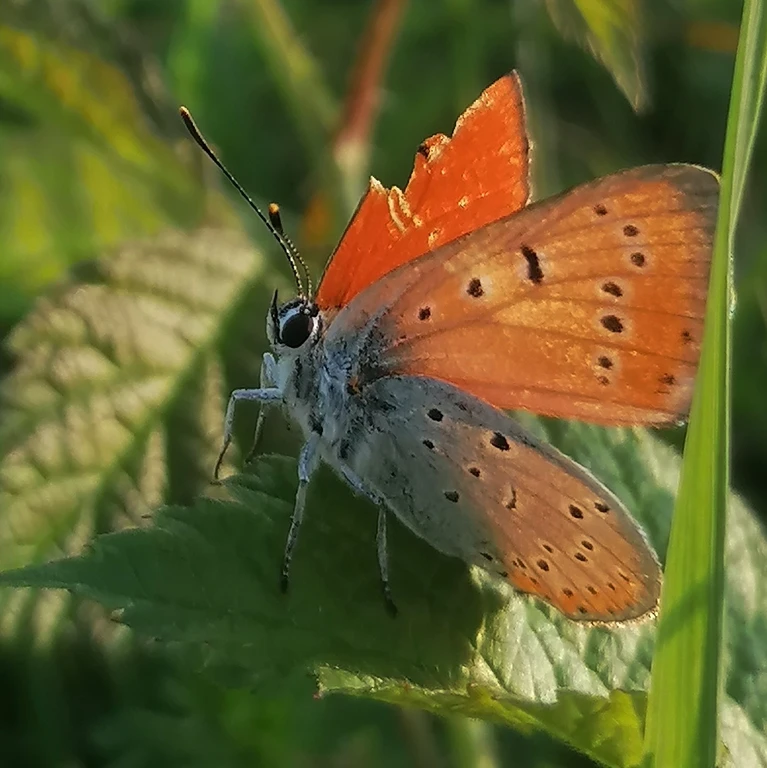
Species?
Lycaena dispar
